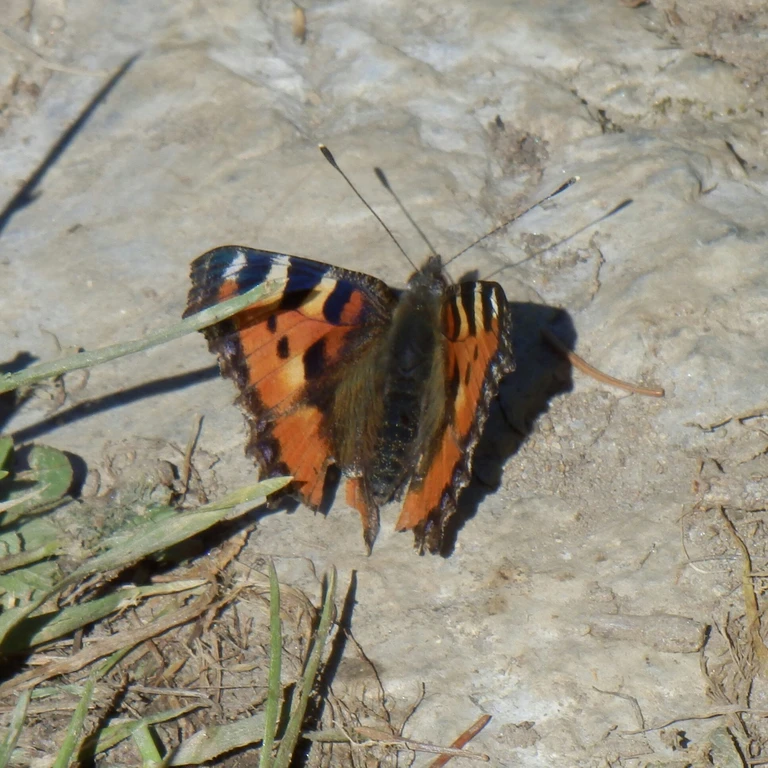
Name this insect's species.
Aglais urticae
